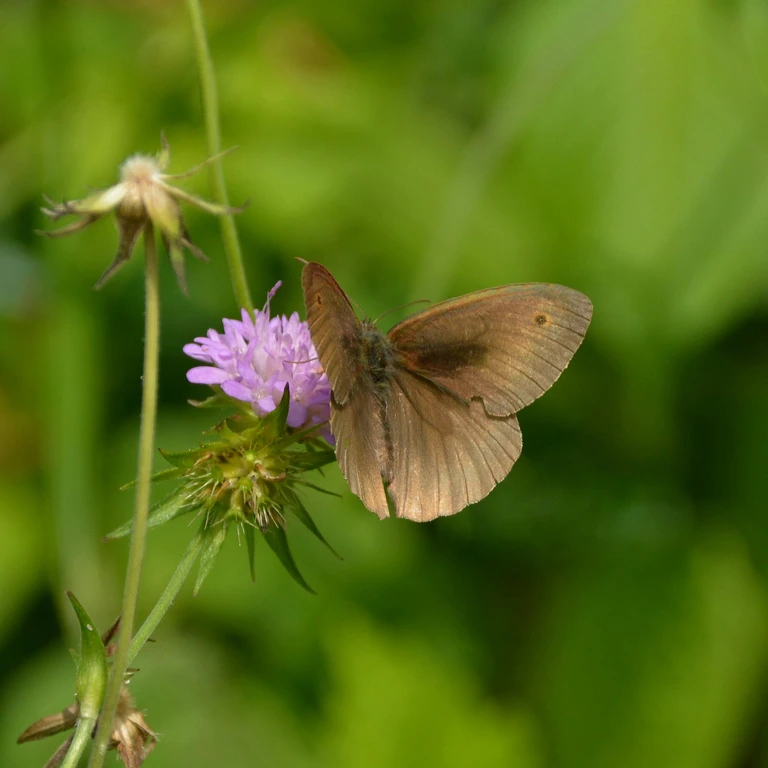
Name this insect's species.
Maniola jurtina
